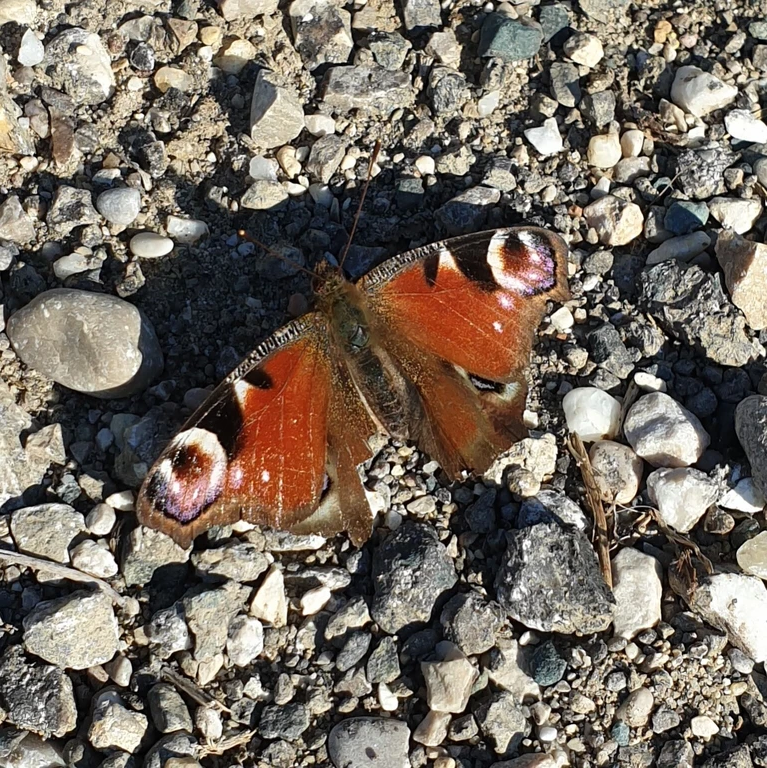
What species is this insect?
Aglais io
